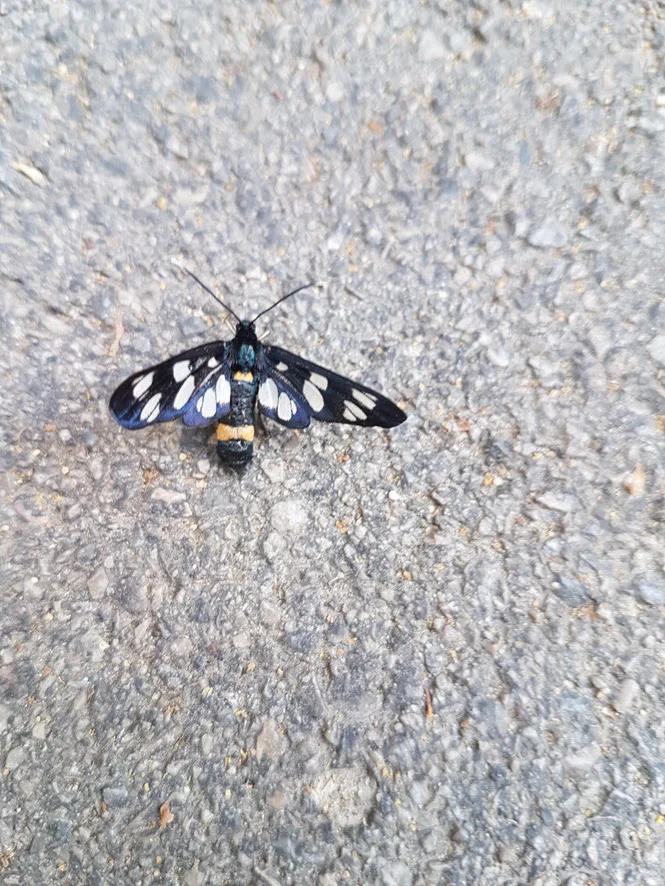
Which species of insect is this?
Amata phegea
